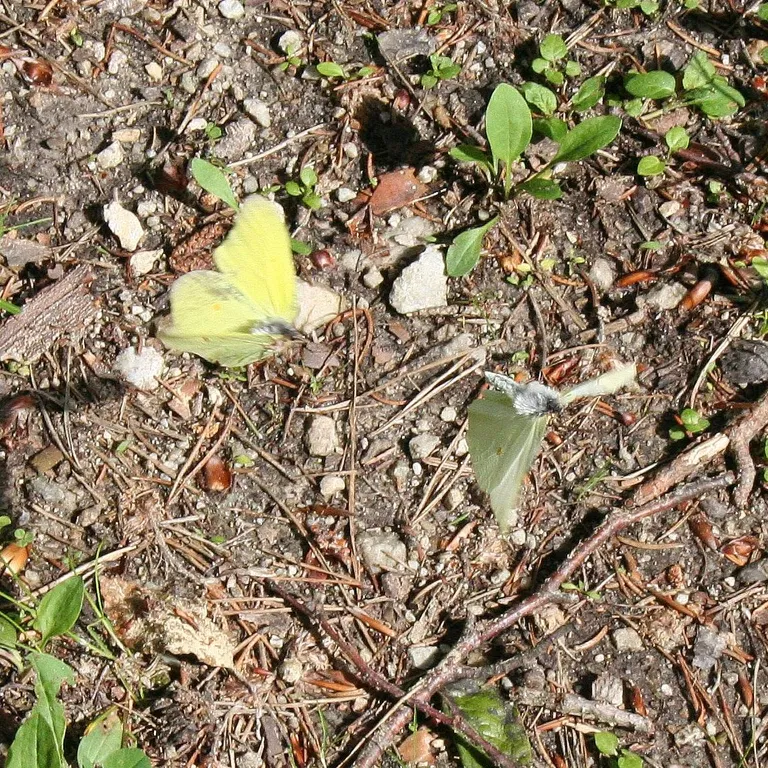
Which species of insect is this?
Gonepteryx rhamni
